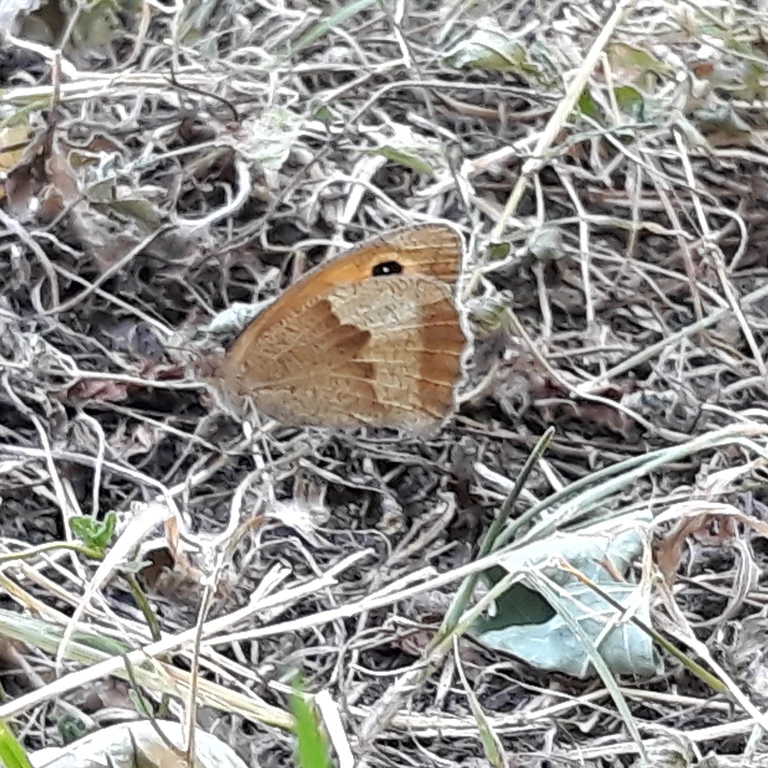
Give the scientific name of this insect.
Maniola jurtina
